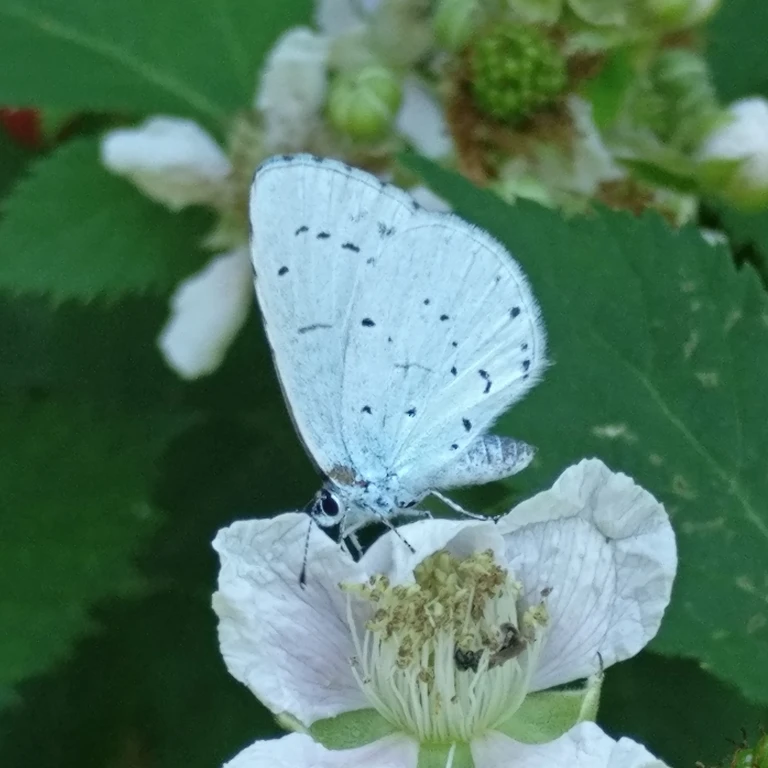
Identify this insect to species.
Celastrina argiolus
